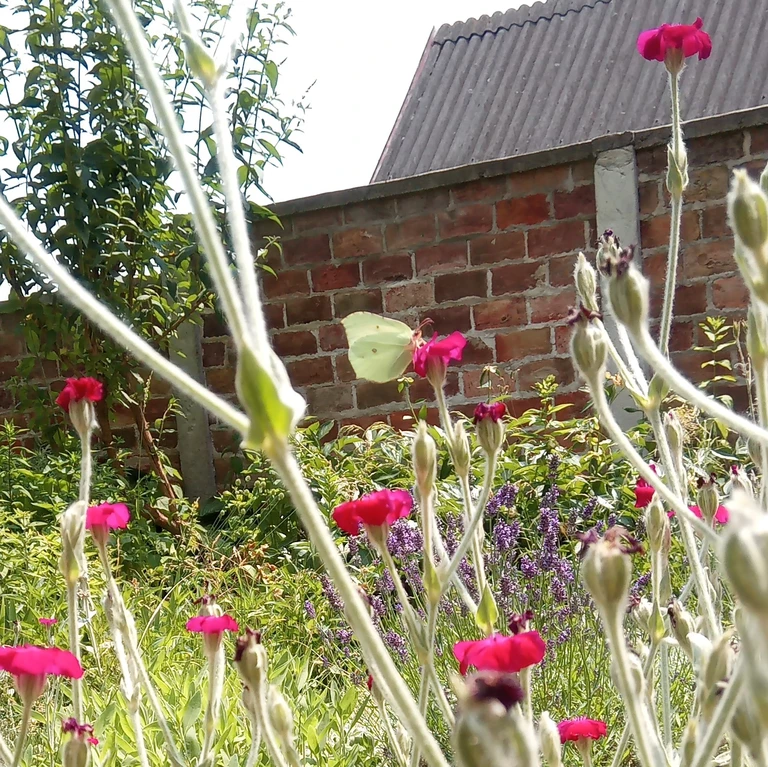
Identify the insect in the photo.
Gonepteryx rhamni
